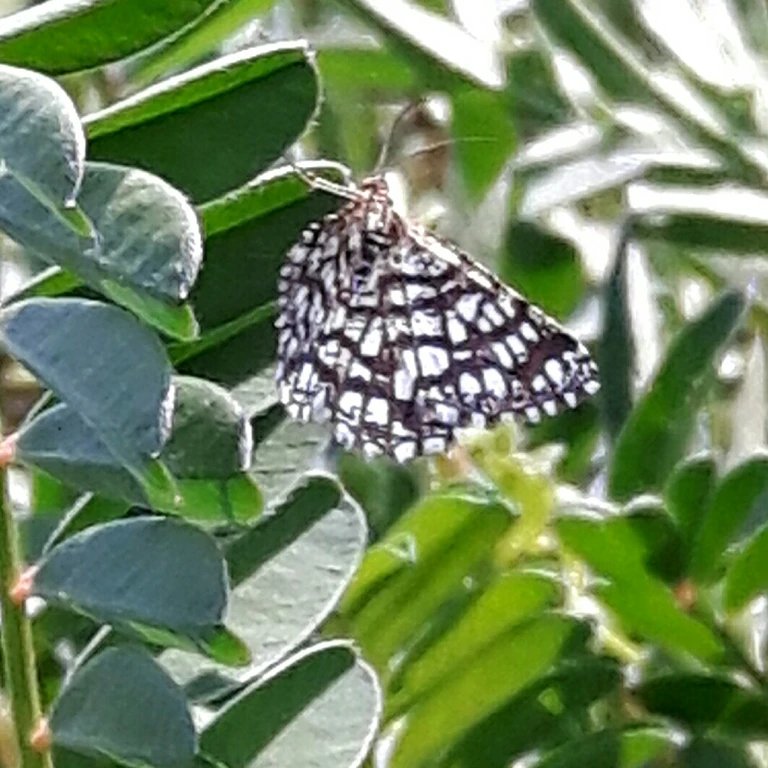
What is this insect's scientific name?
Chiasmia clathrata
